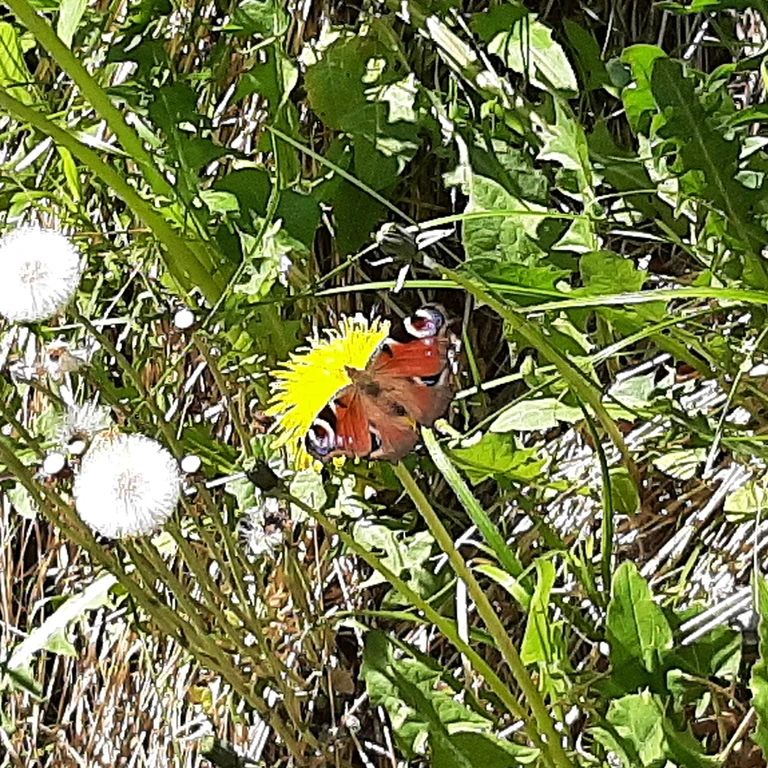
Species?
Aglais io
